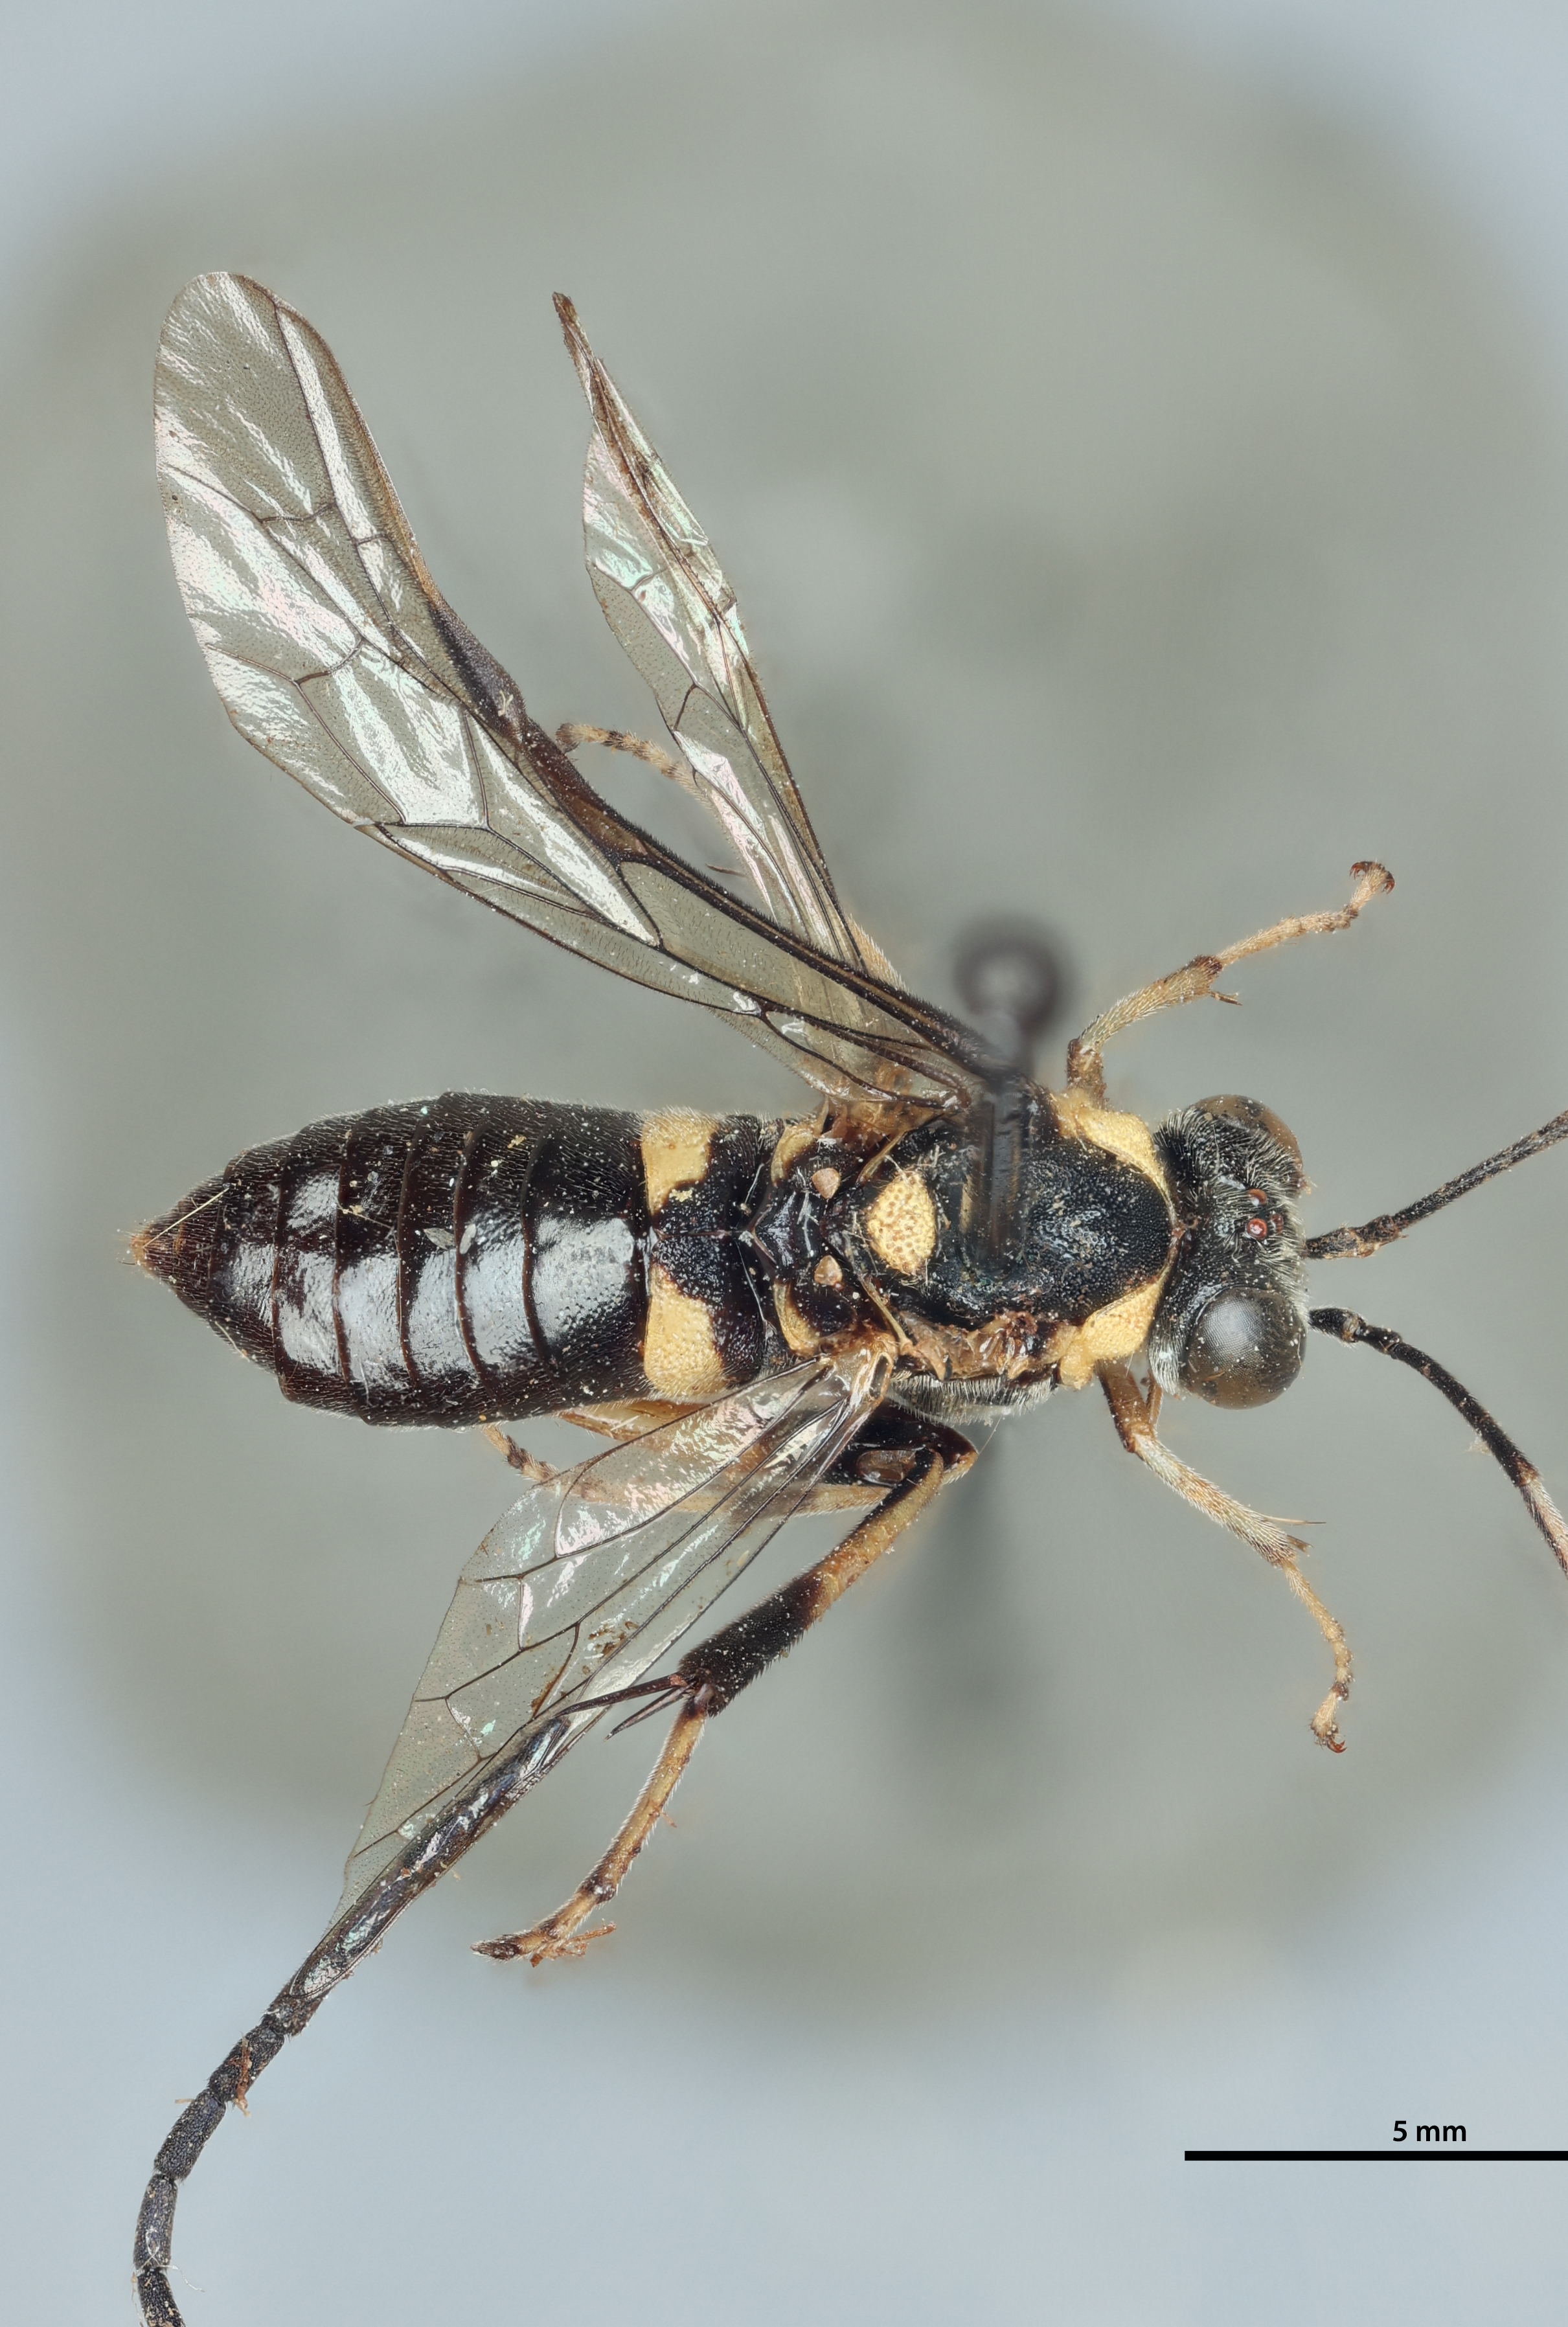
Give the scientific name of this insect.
Macrophya tenuicornis
